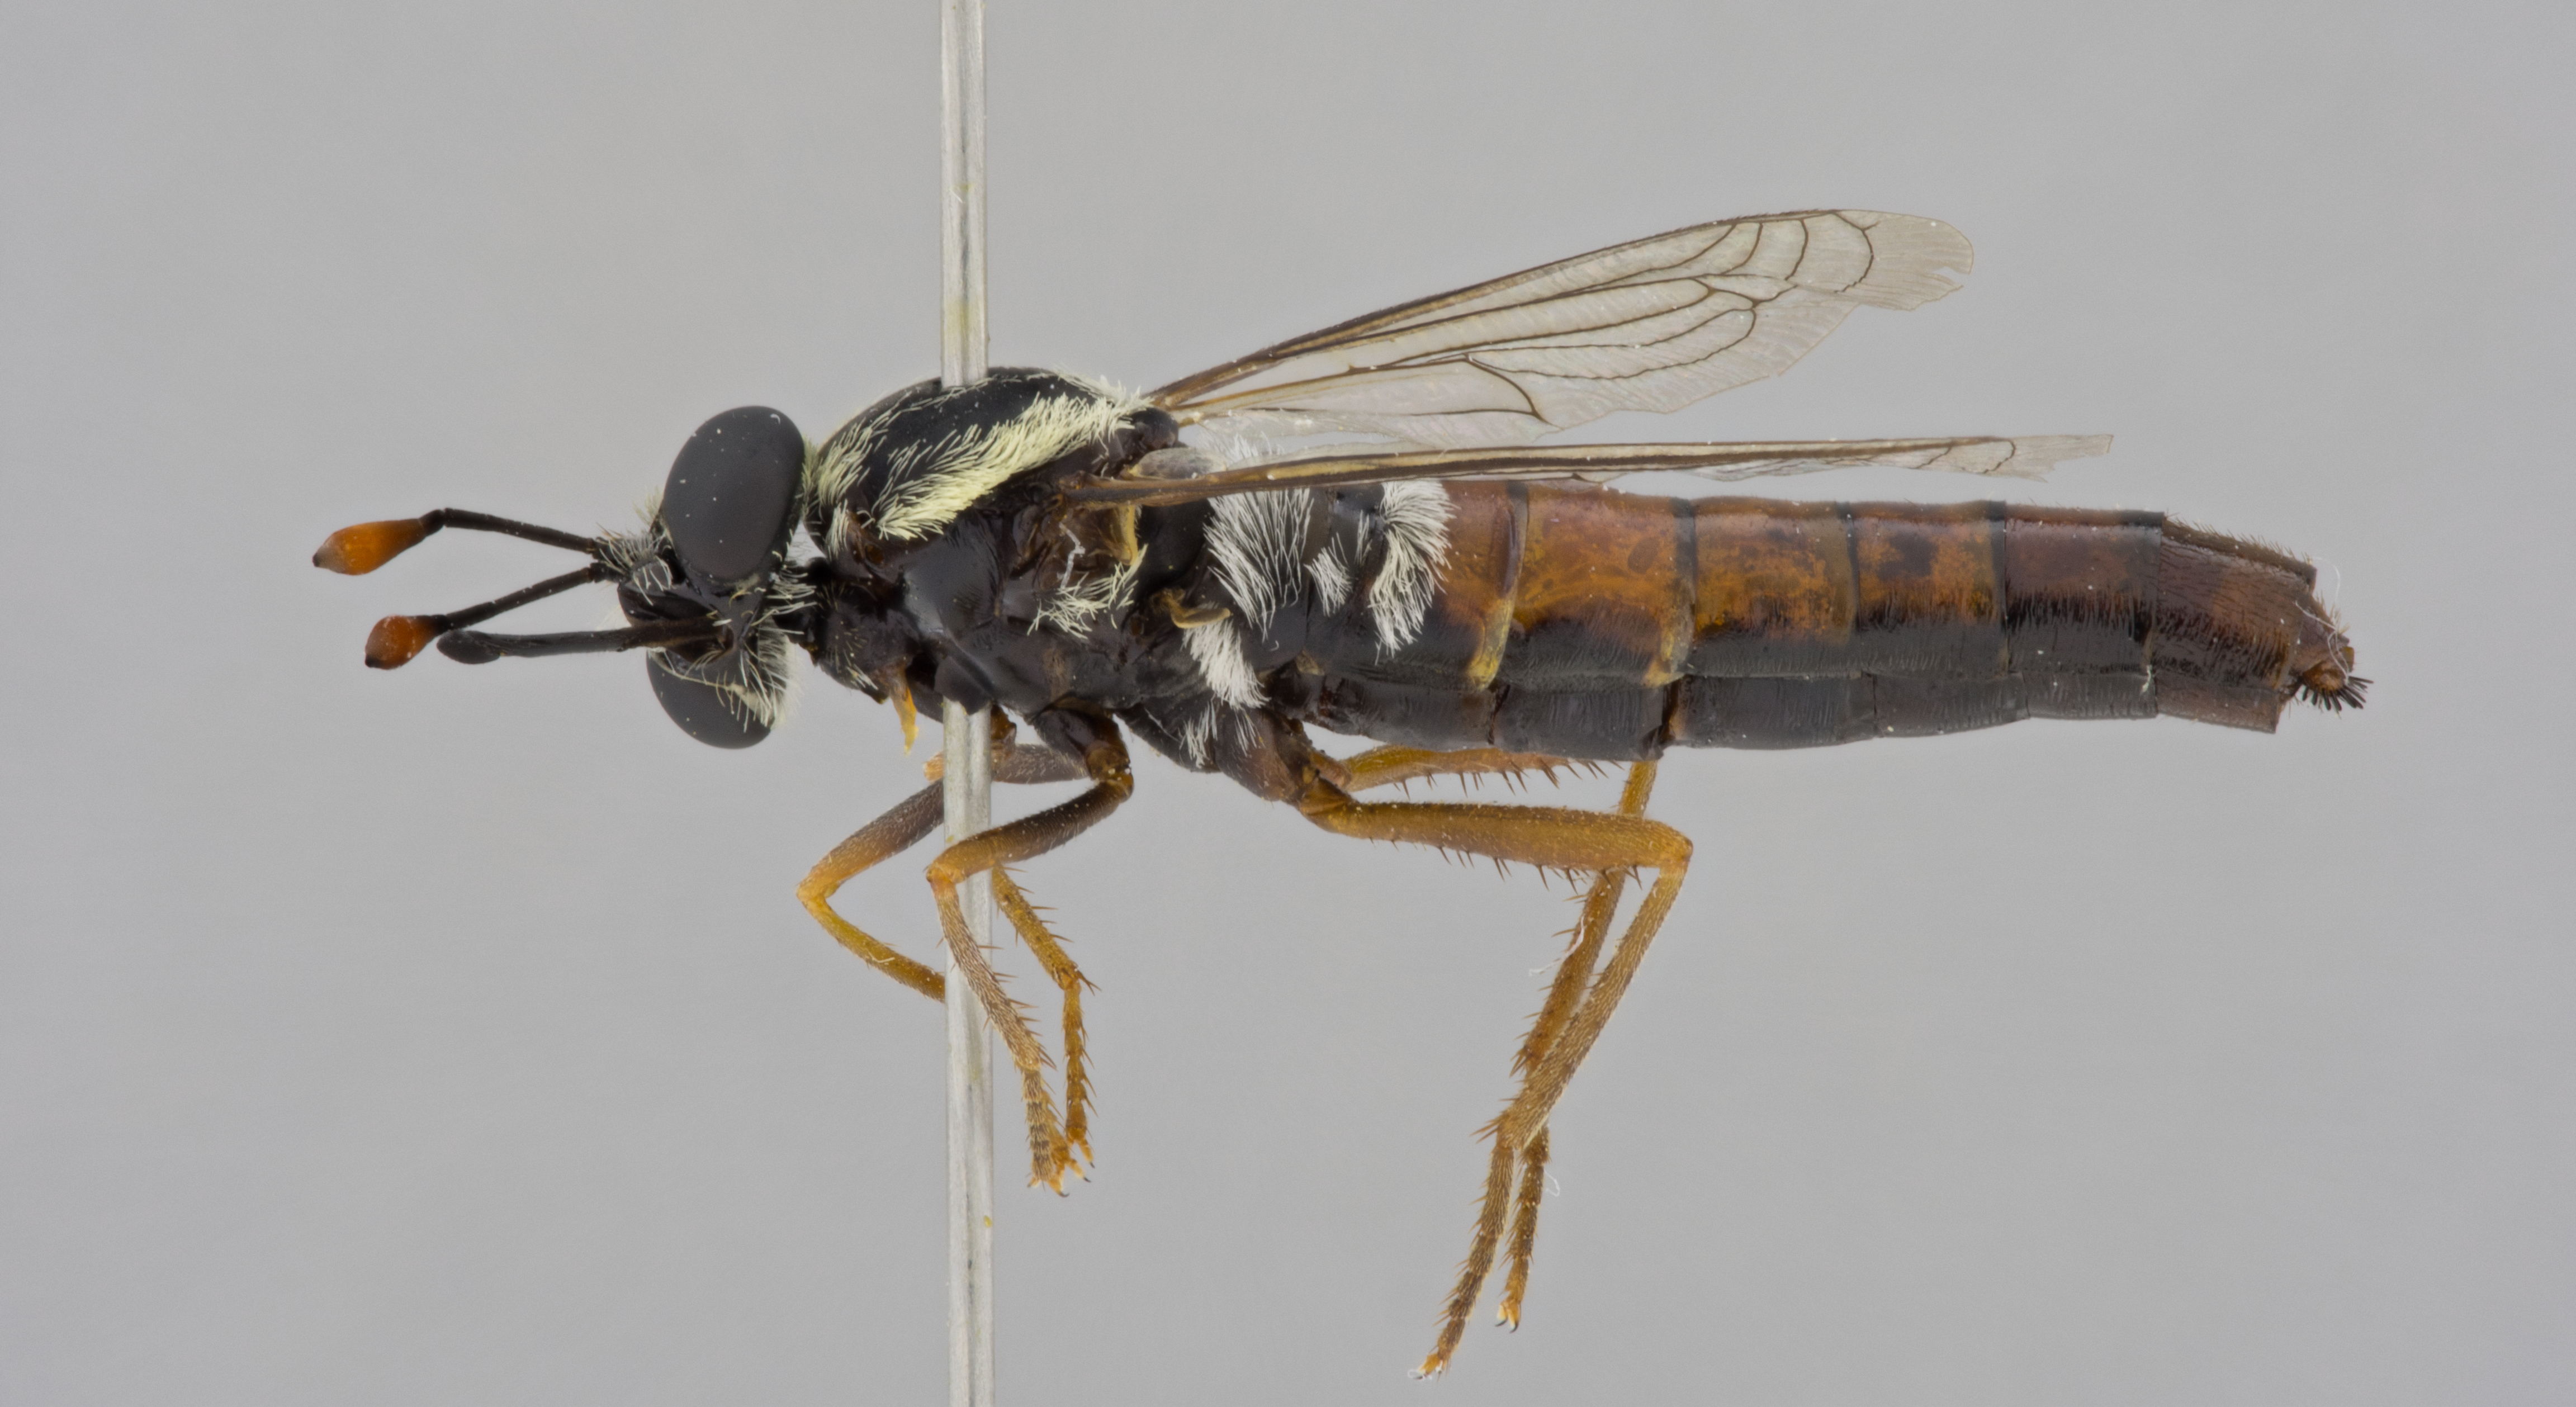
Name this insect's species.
Pseudonomoneura micheneri
